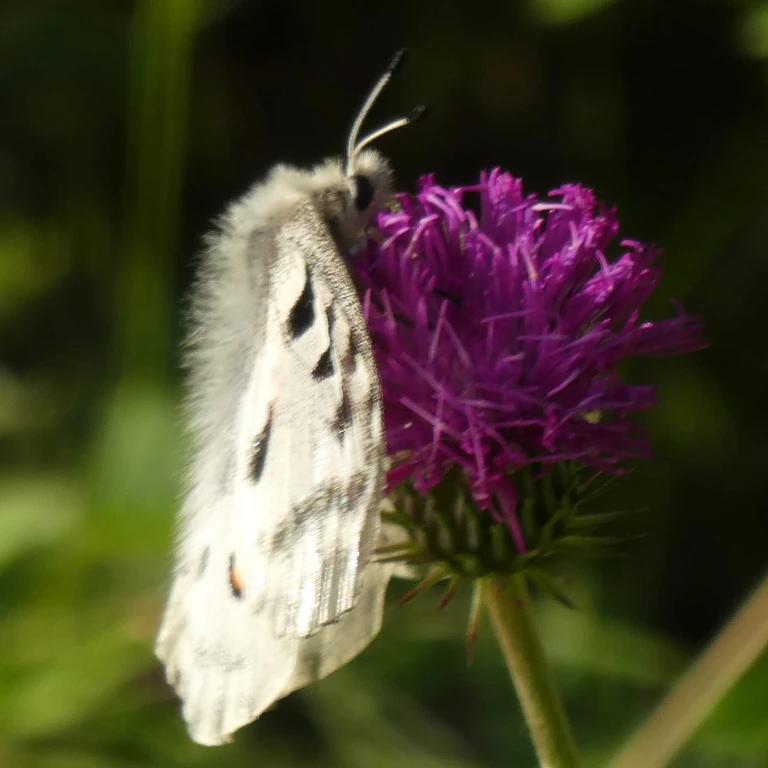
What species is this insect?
Parnassius apollo
